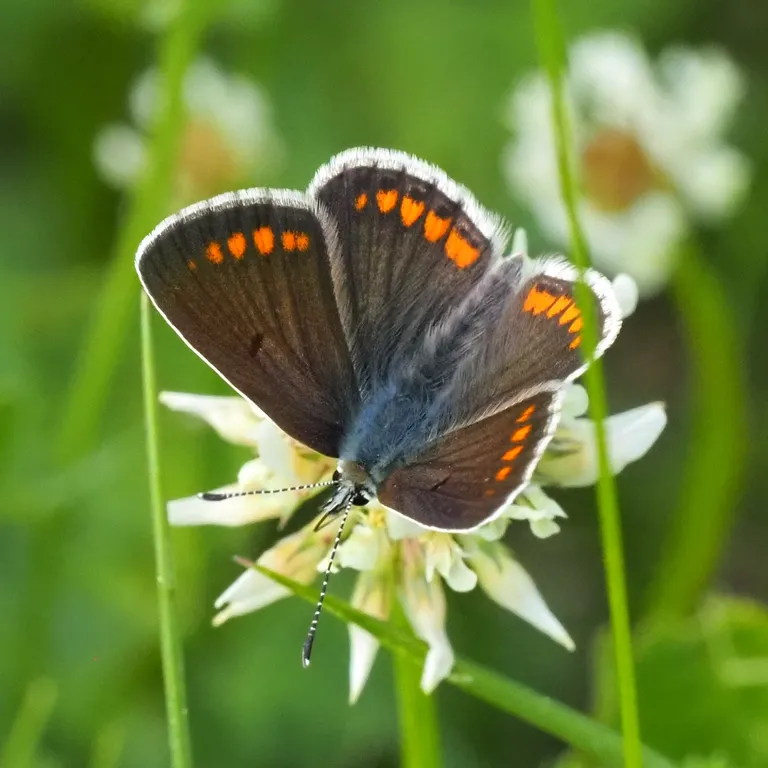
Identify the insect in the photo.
Aricia agestis/artaxerxes
